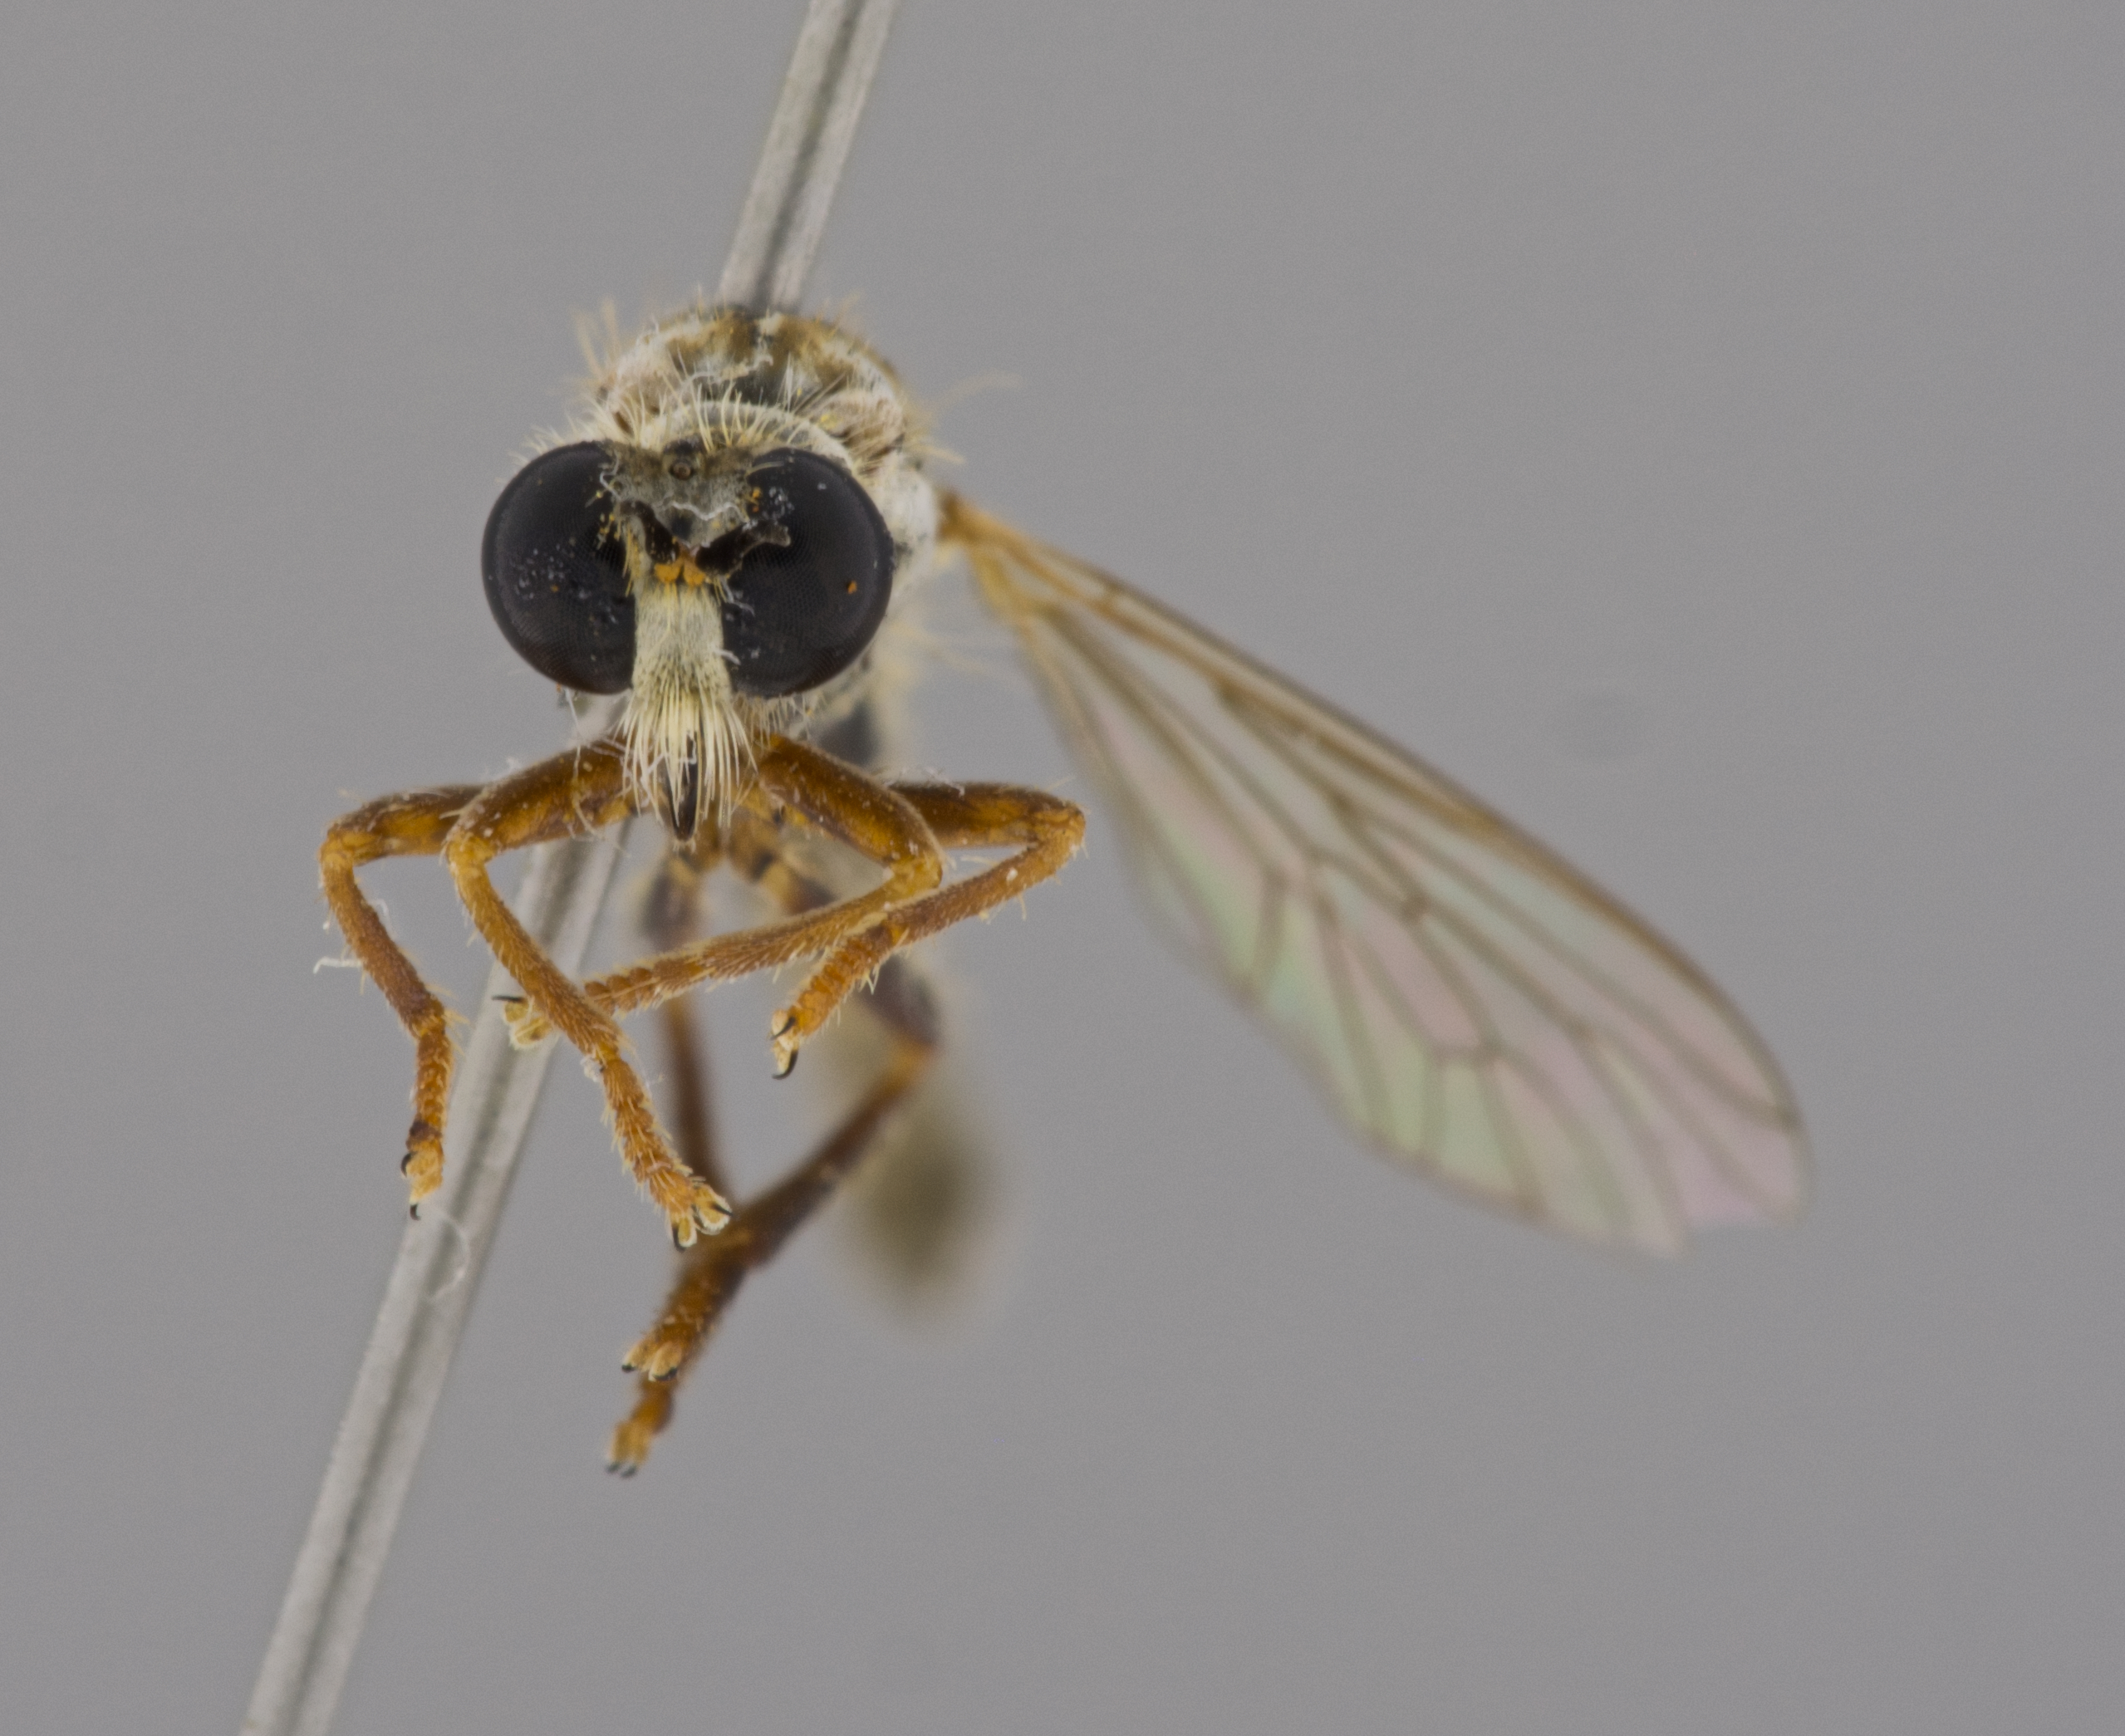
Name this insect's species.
Macroetra damara
